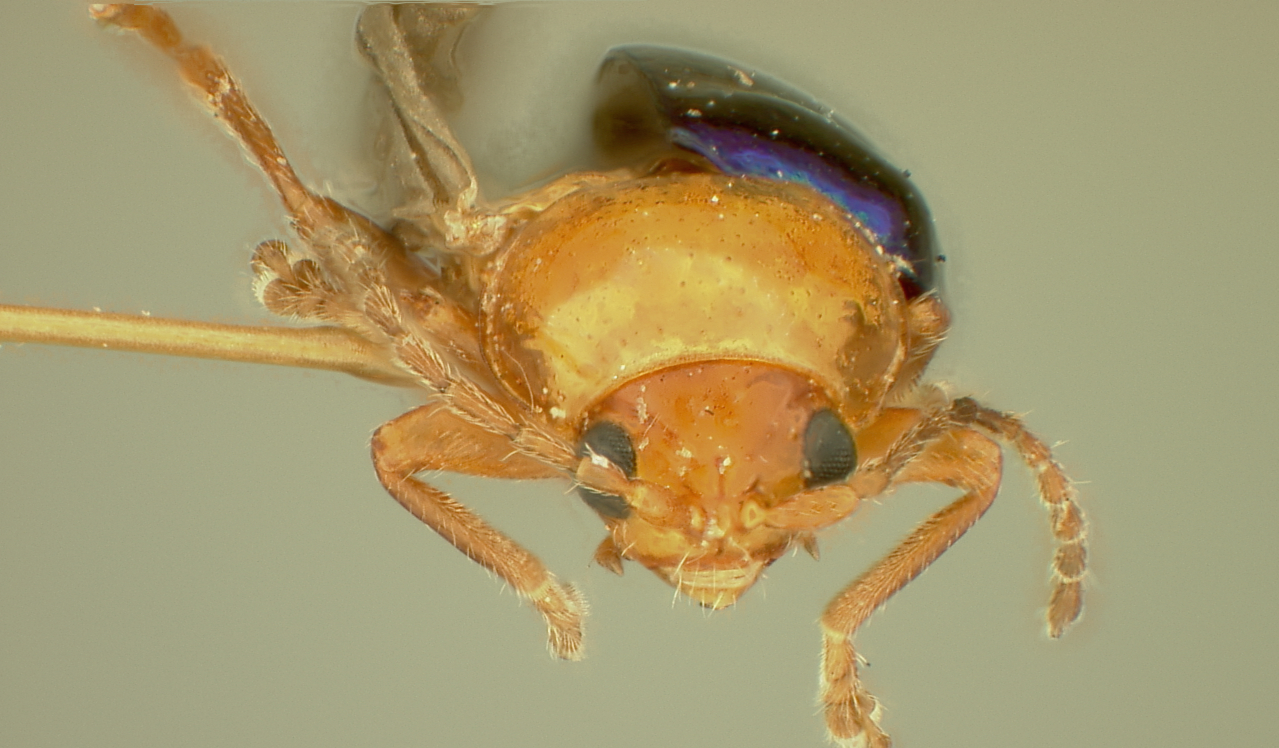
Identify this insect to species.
Homoschema fraternum
